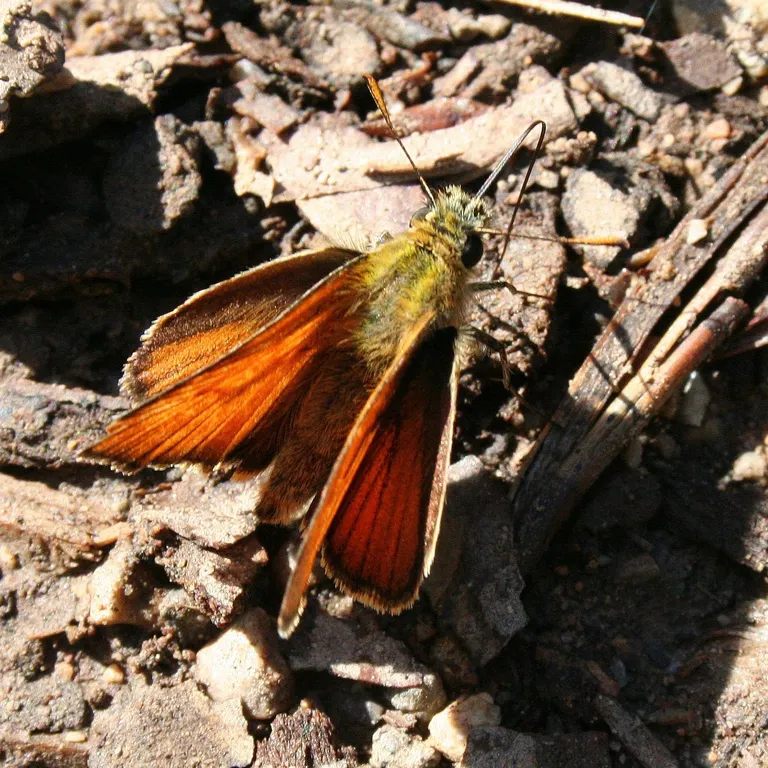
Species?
Thymelicus sylvestris
